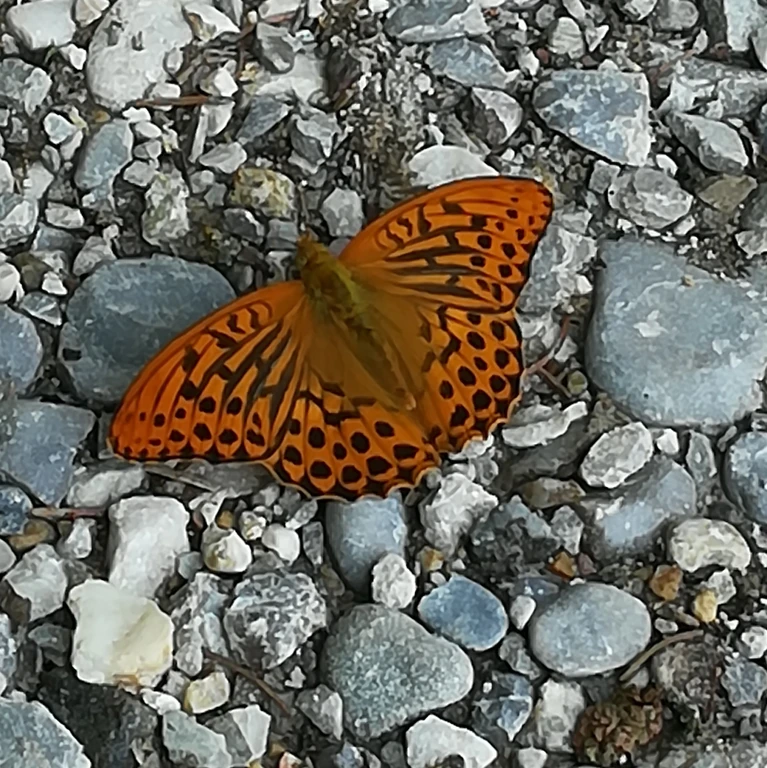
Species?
Argynnis paphia
